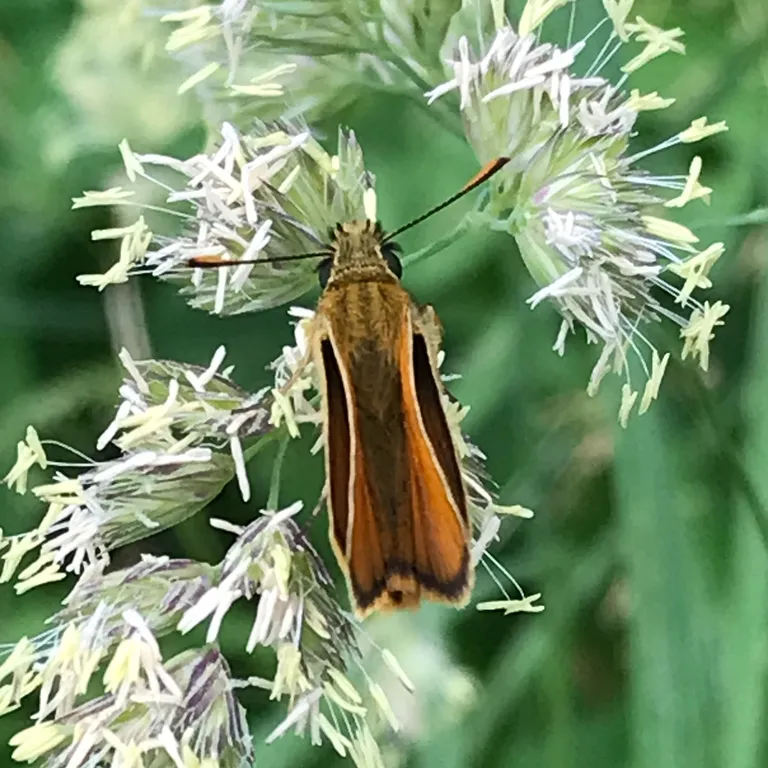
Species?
Thymelicus sylvestris
